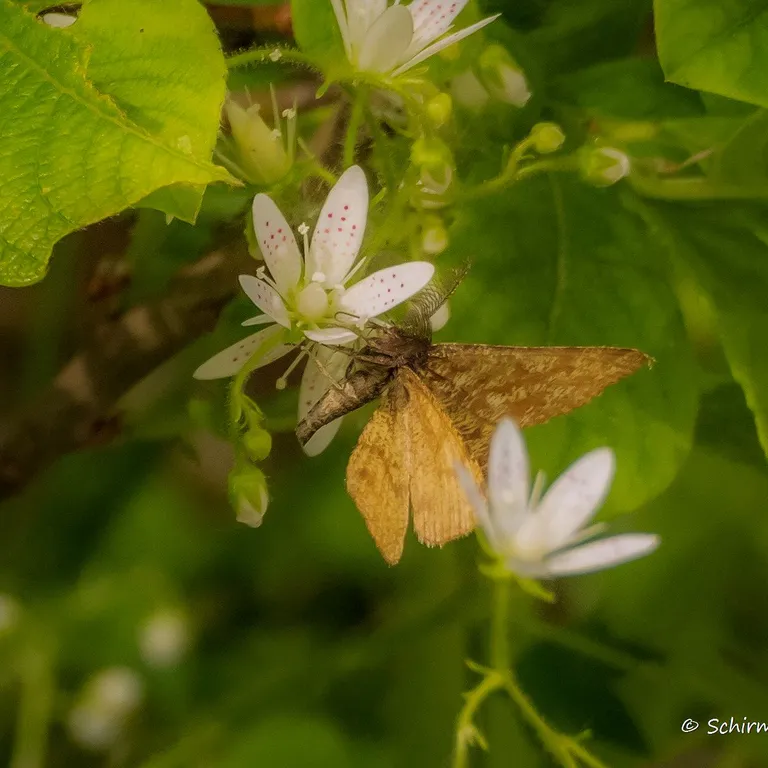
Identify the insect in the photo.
Ematurga atomaria
